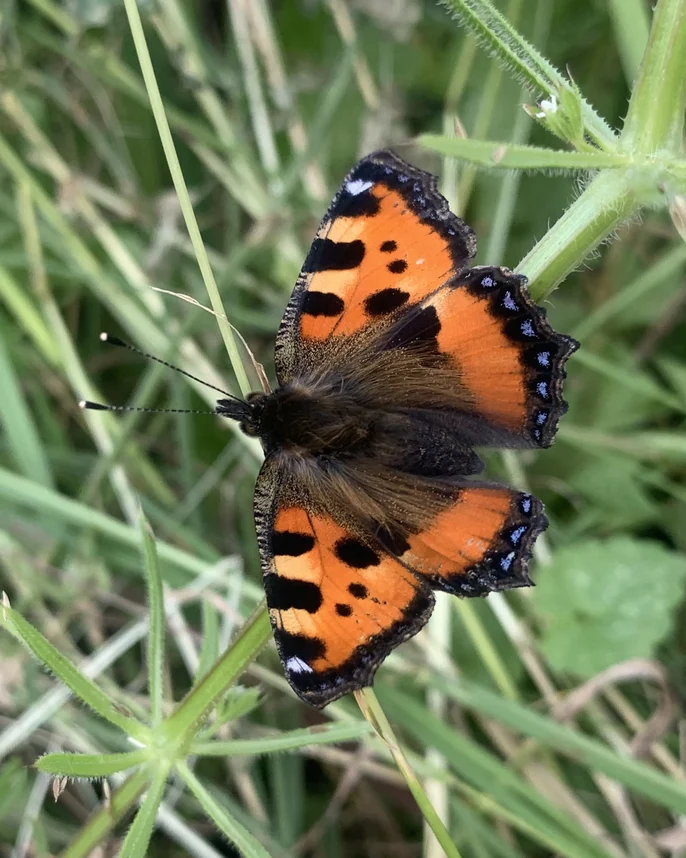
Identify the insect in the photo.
Aglais urticae
